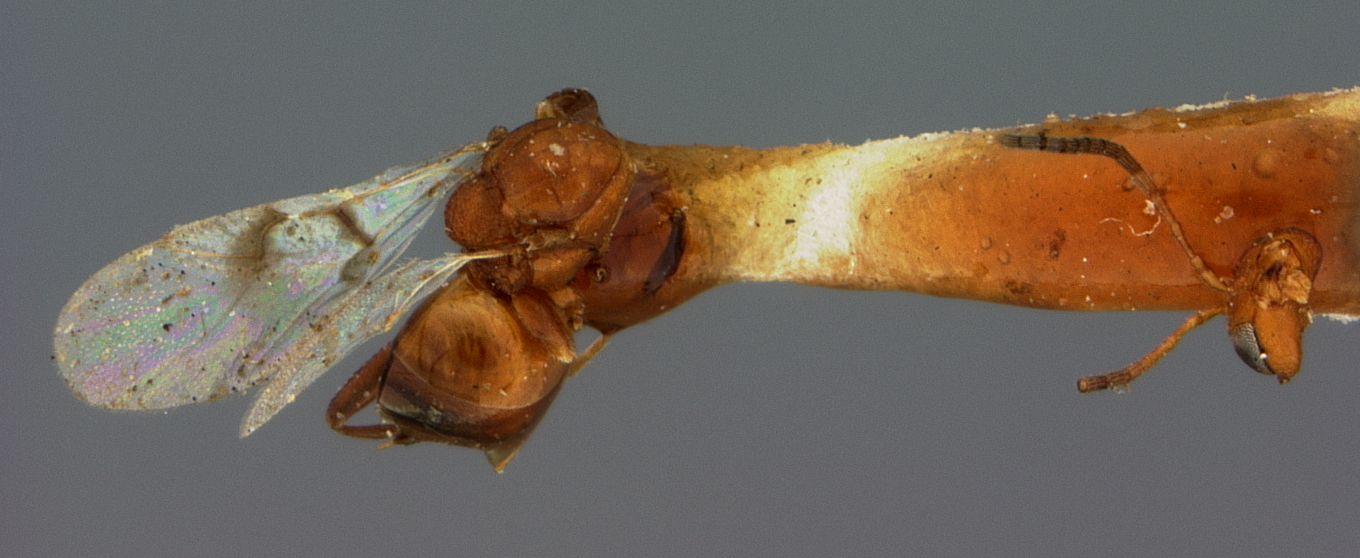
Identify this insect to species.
Solenozopheria vaccinii
